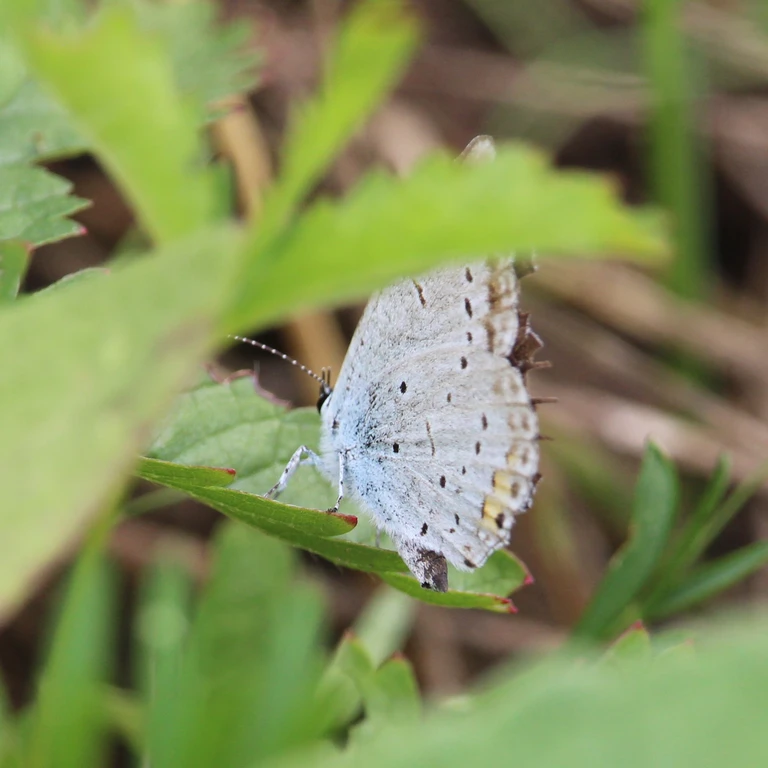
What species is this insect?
Cupido argiades (also Elkalyce argiades)
